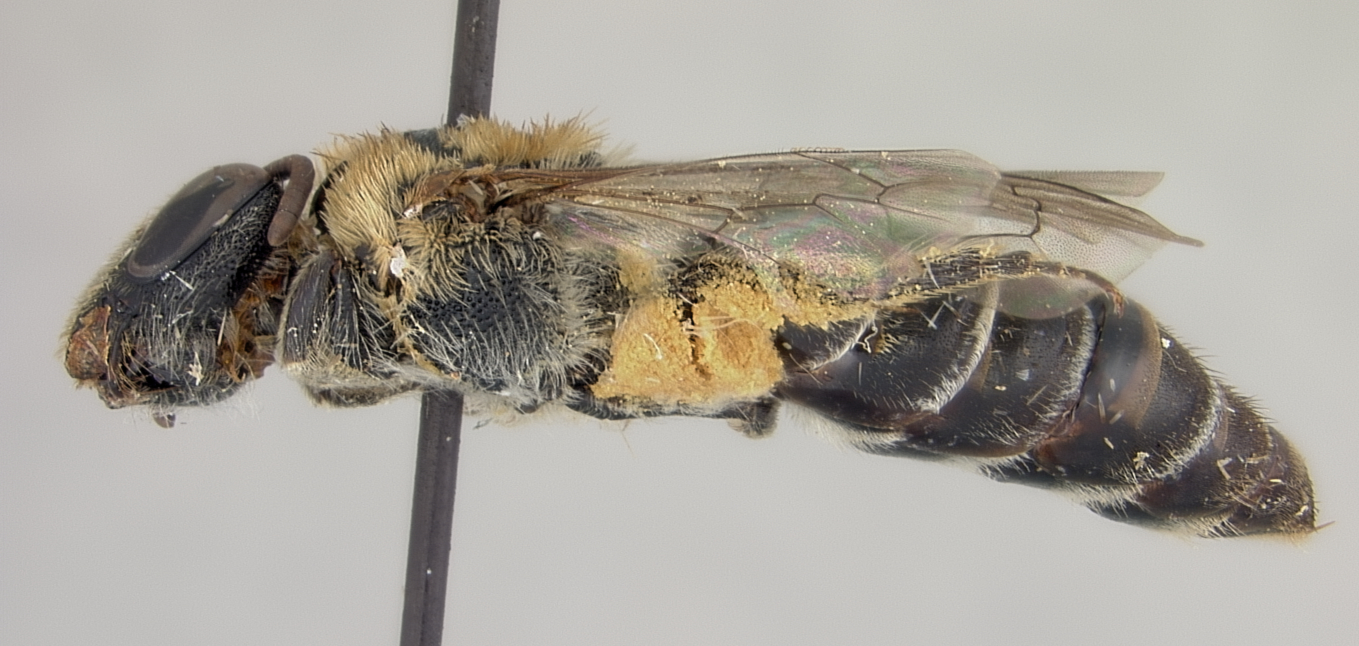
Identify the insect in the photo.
Colletes sichuanensis
